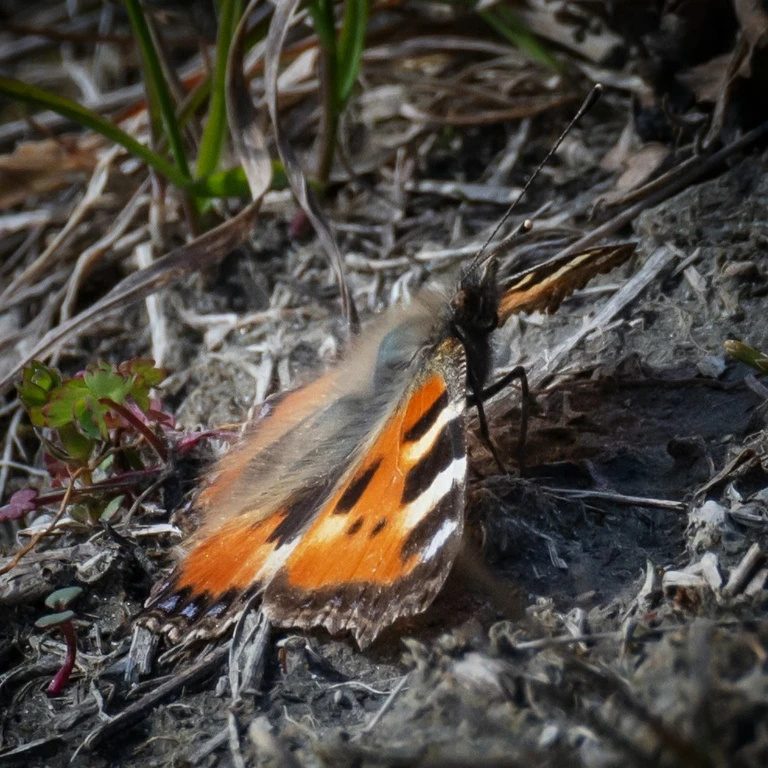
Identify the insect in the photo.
Aglais urticae
